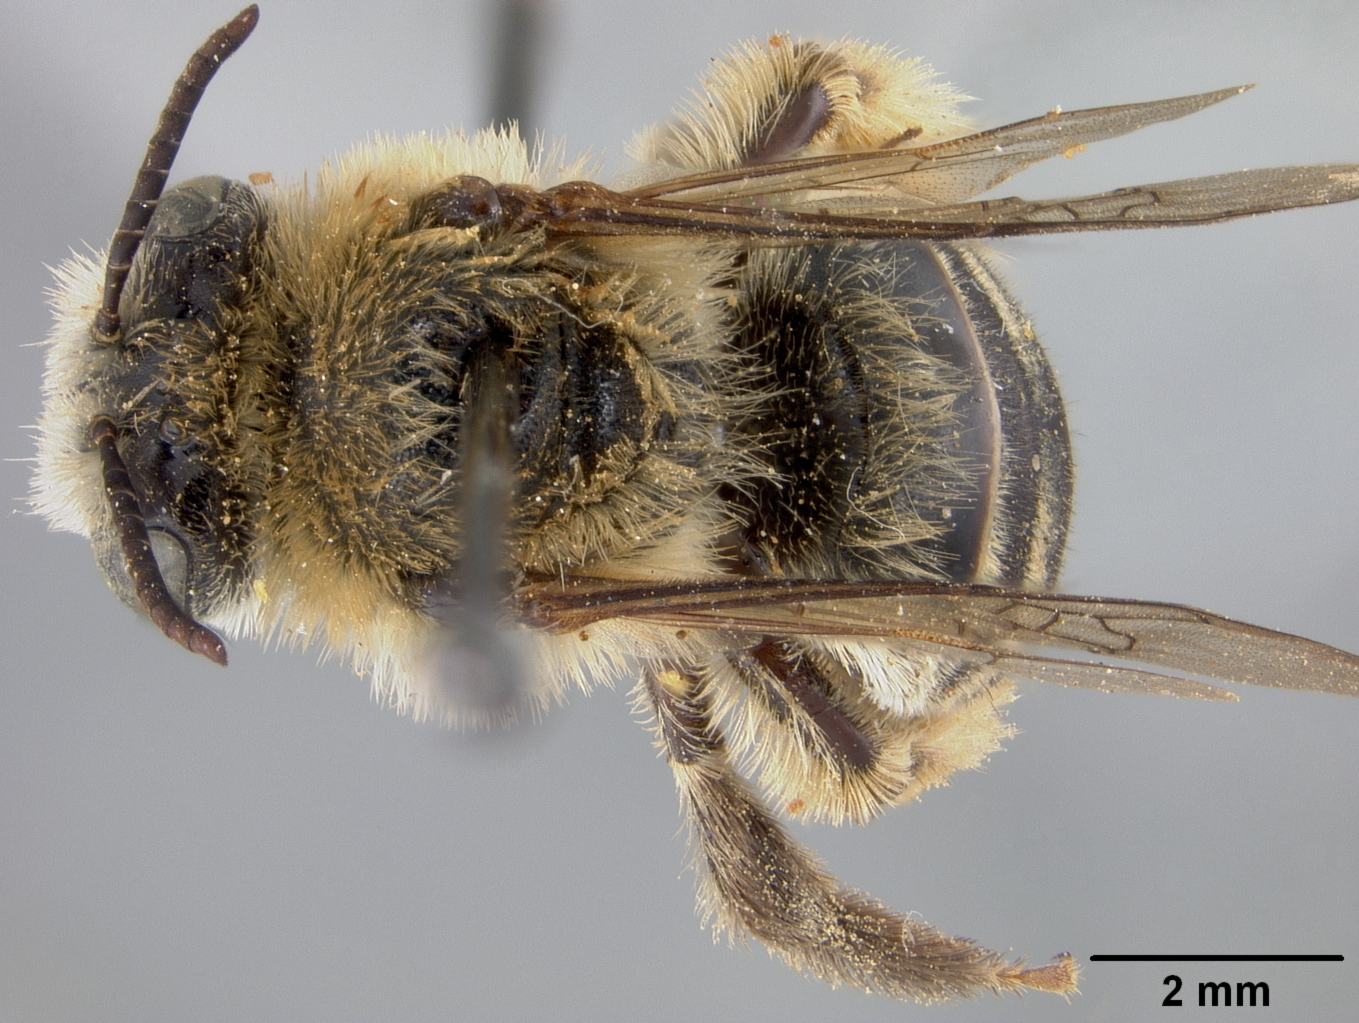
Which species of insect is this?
Melissodes persimilis
